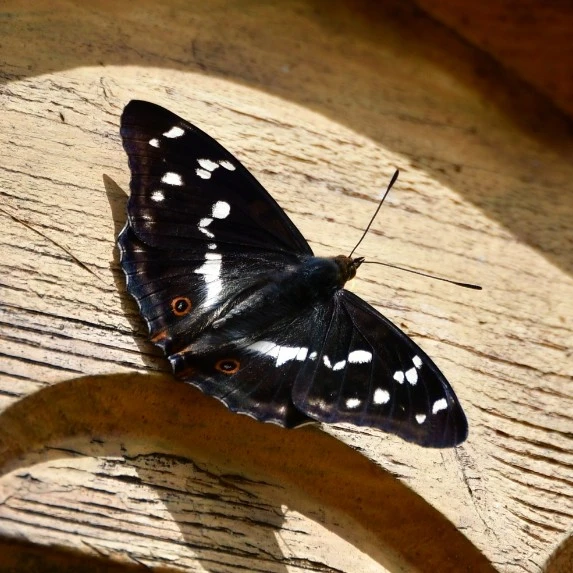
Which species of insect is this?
Apatura iris
